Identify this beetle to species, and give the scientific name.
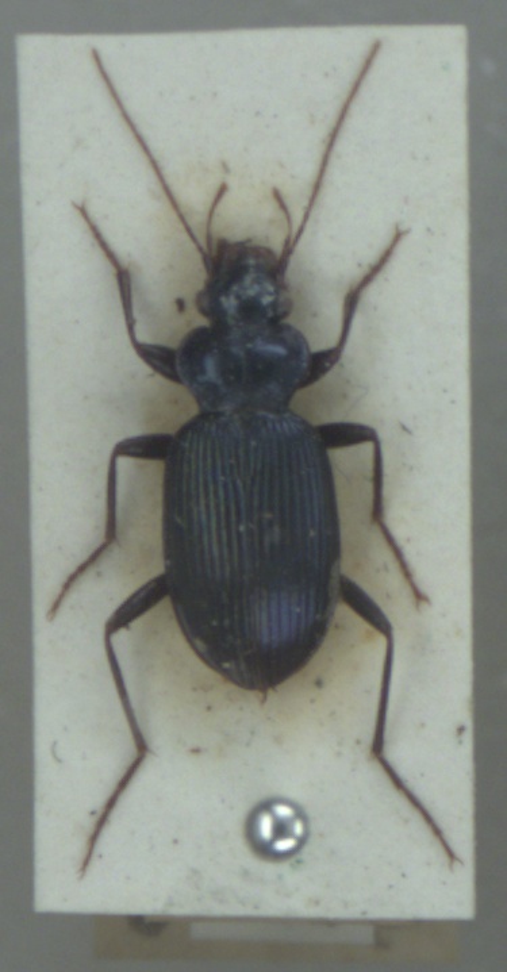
Leistus spinibarbis
